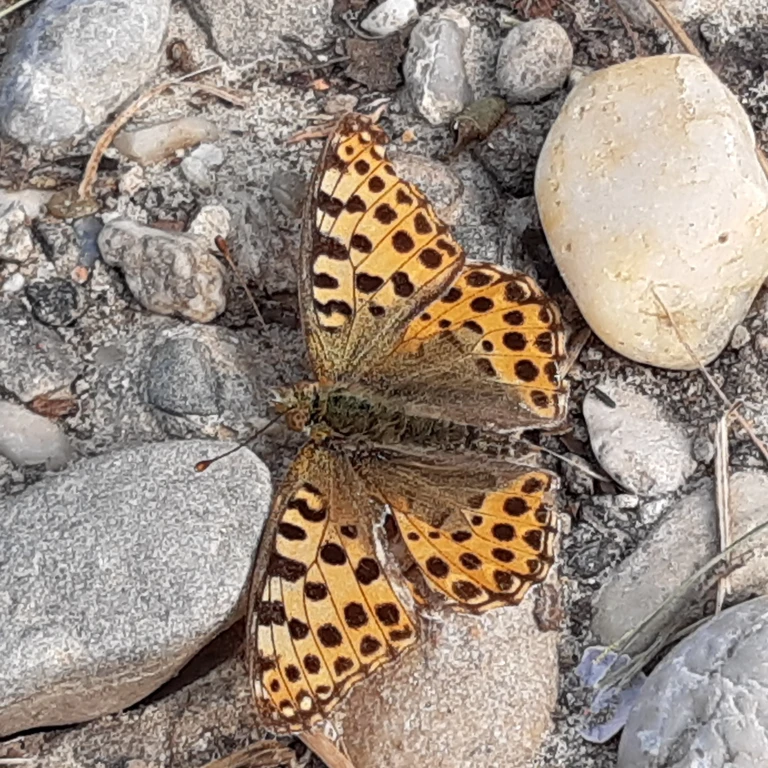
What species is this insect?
Issoria lathonia
